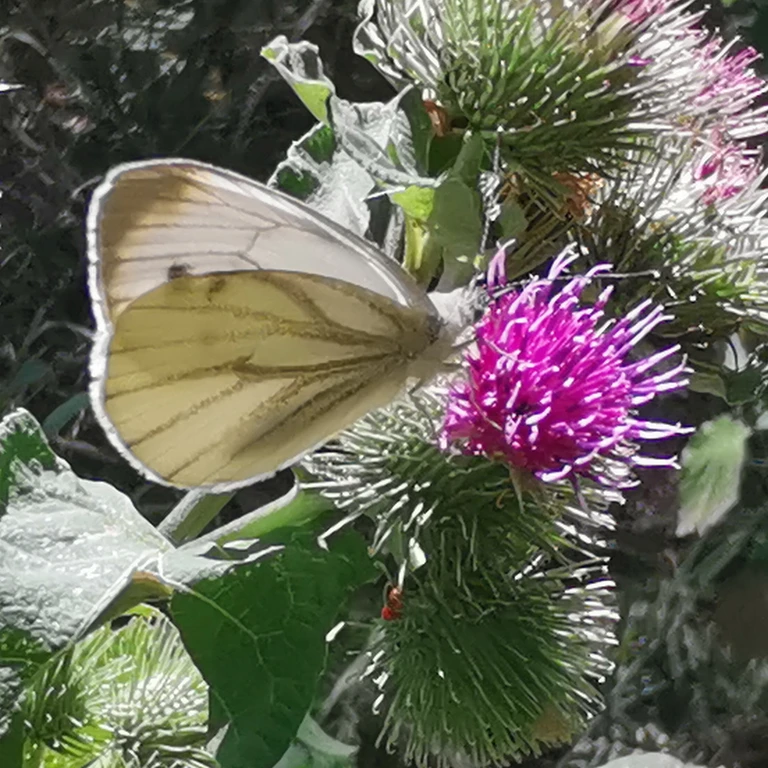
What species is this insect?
Pieris napi
